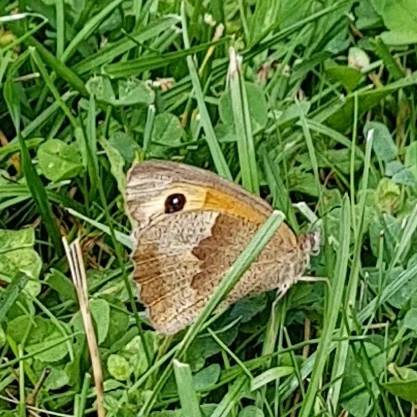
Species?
Maniola jurtina
